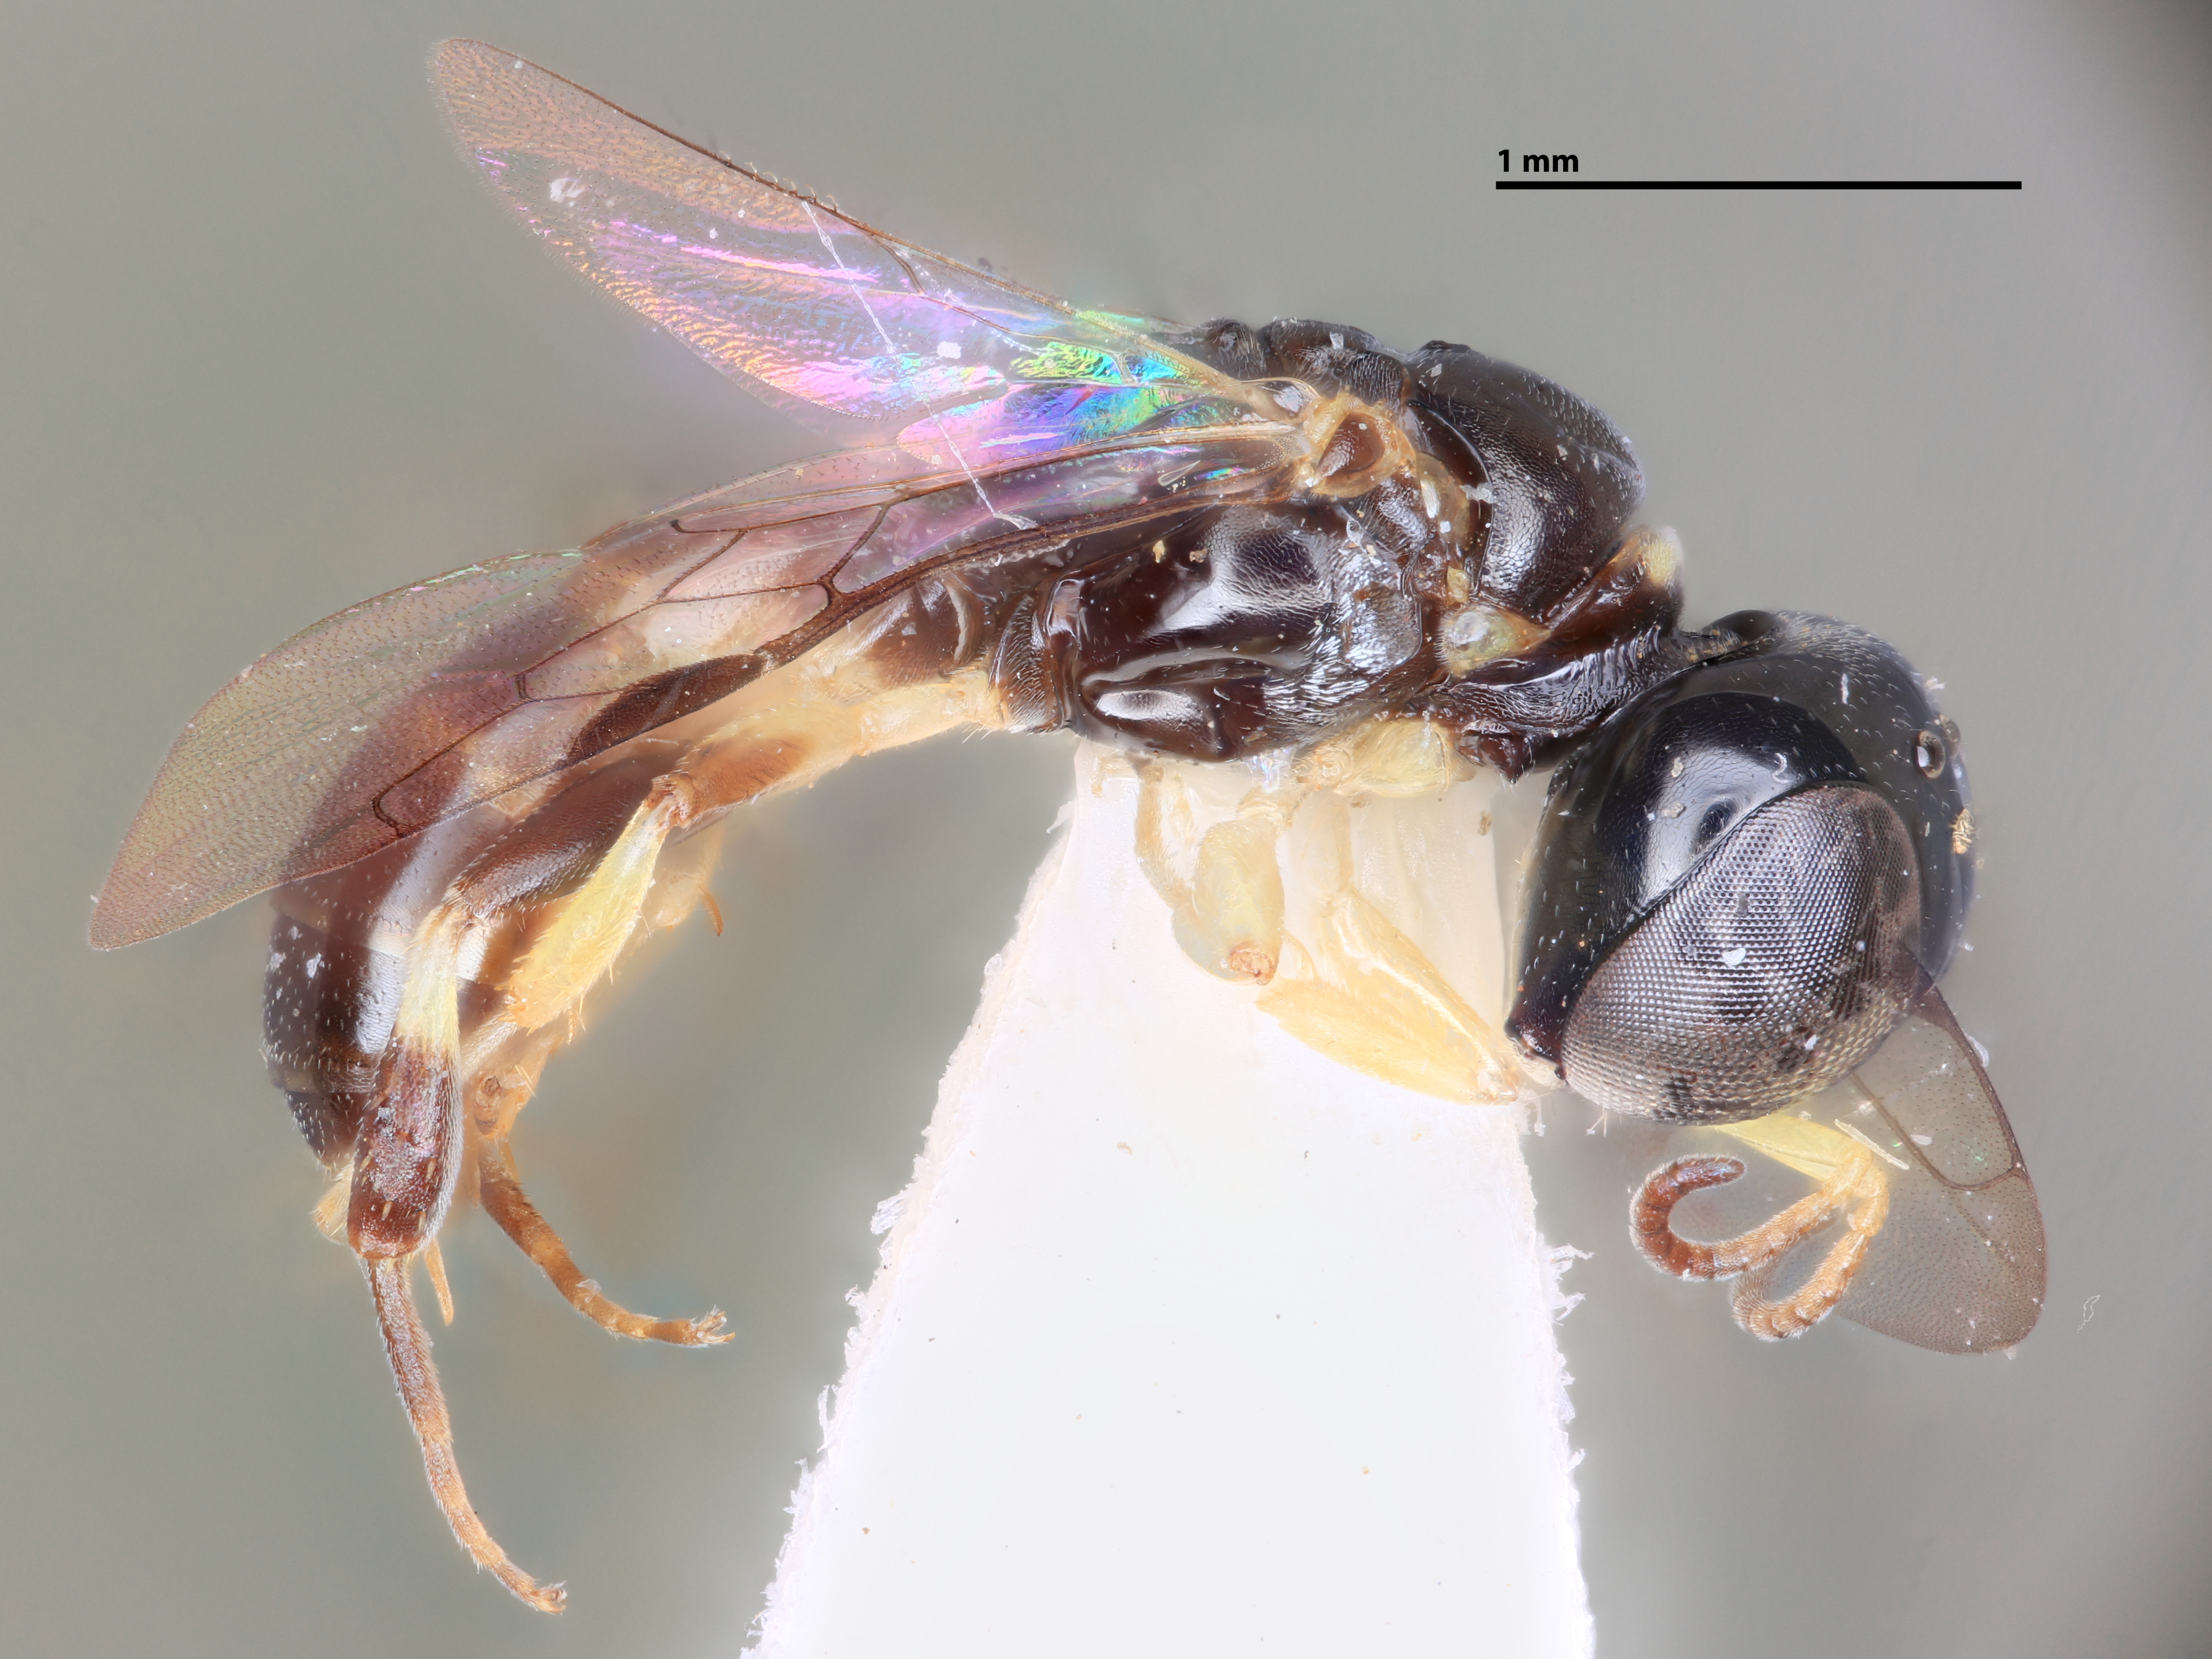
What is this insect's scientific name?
Crossocerus weeratungei
